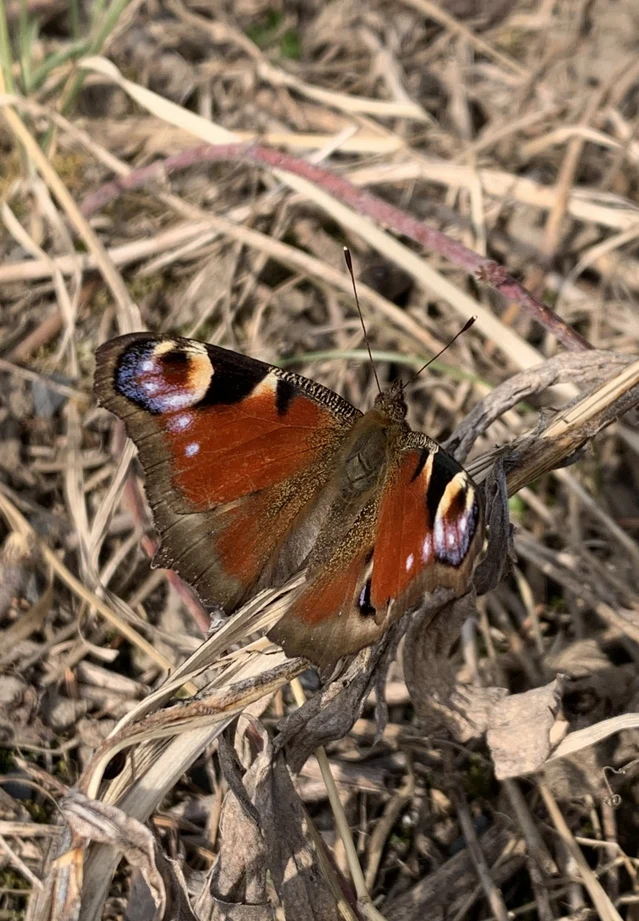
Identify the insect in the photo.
Aglais io
